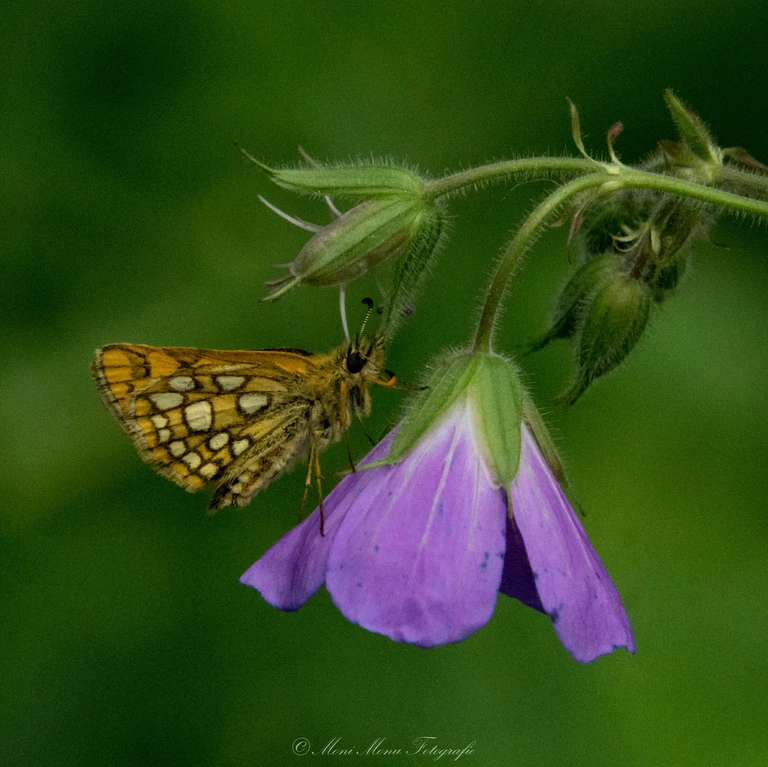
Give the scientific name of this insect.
Carterocephalus palaemon
